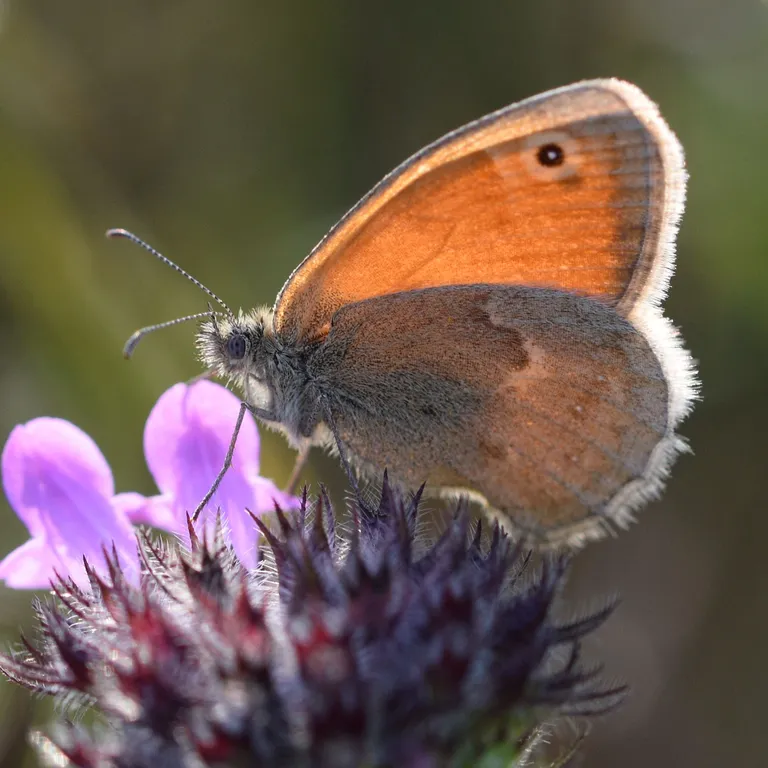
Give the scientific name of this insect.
Coenonympha pamphilus
